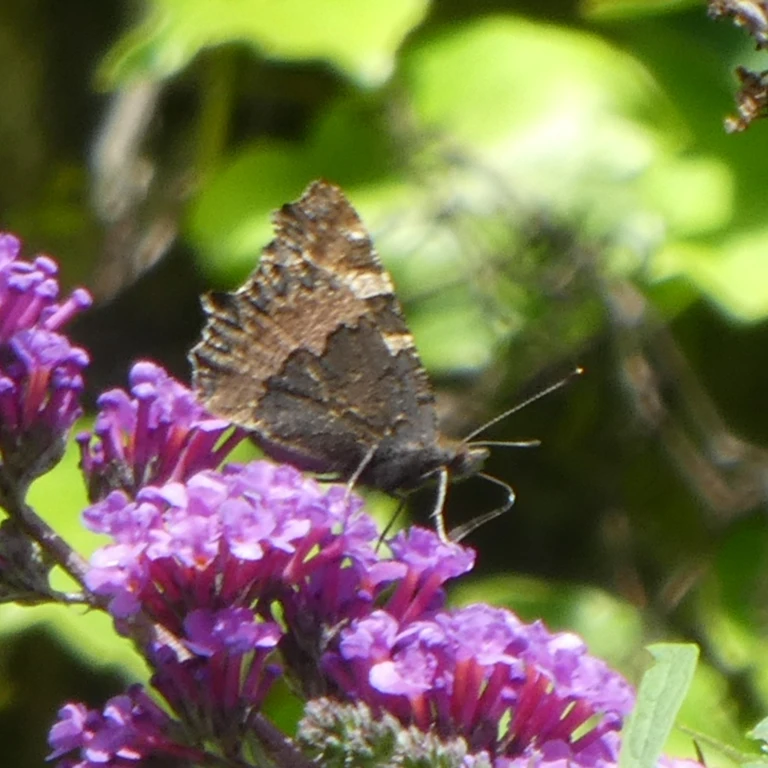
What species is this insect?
Aglais urticae
